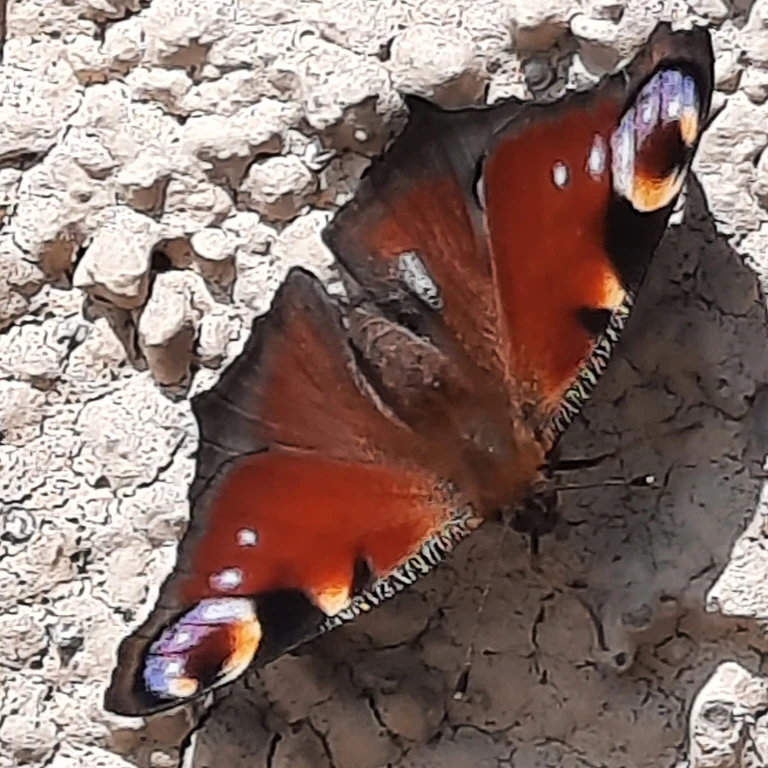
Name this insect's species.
Aglais io
